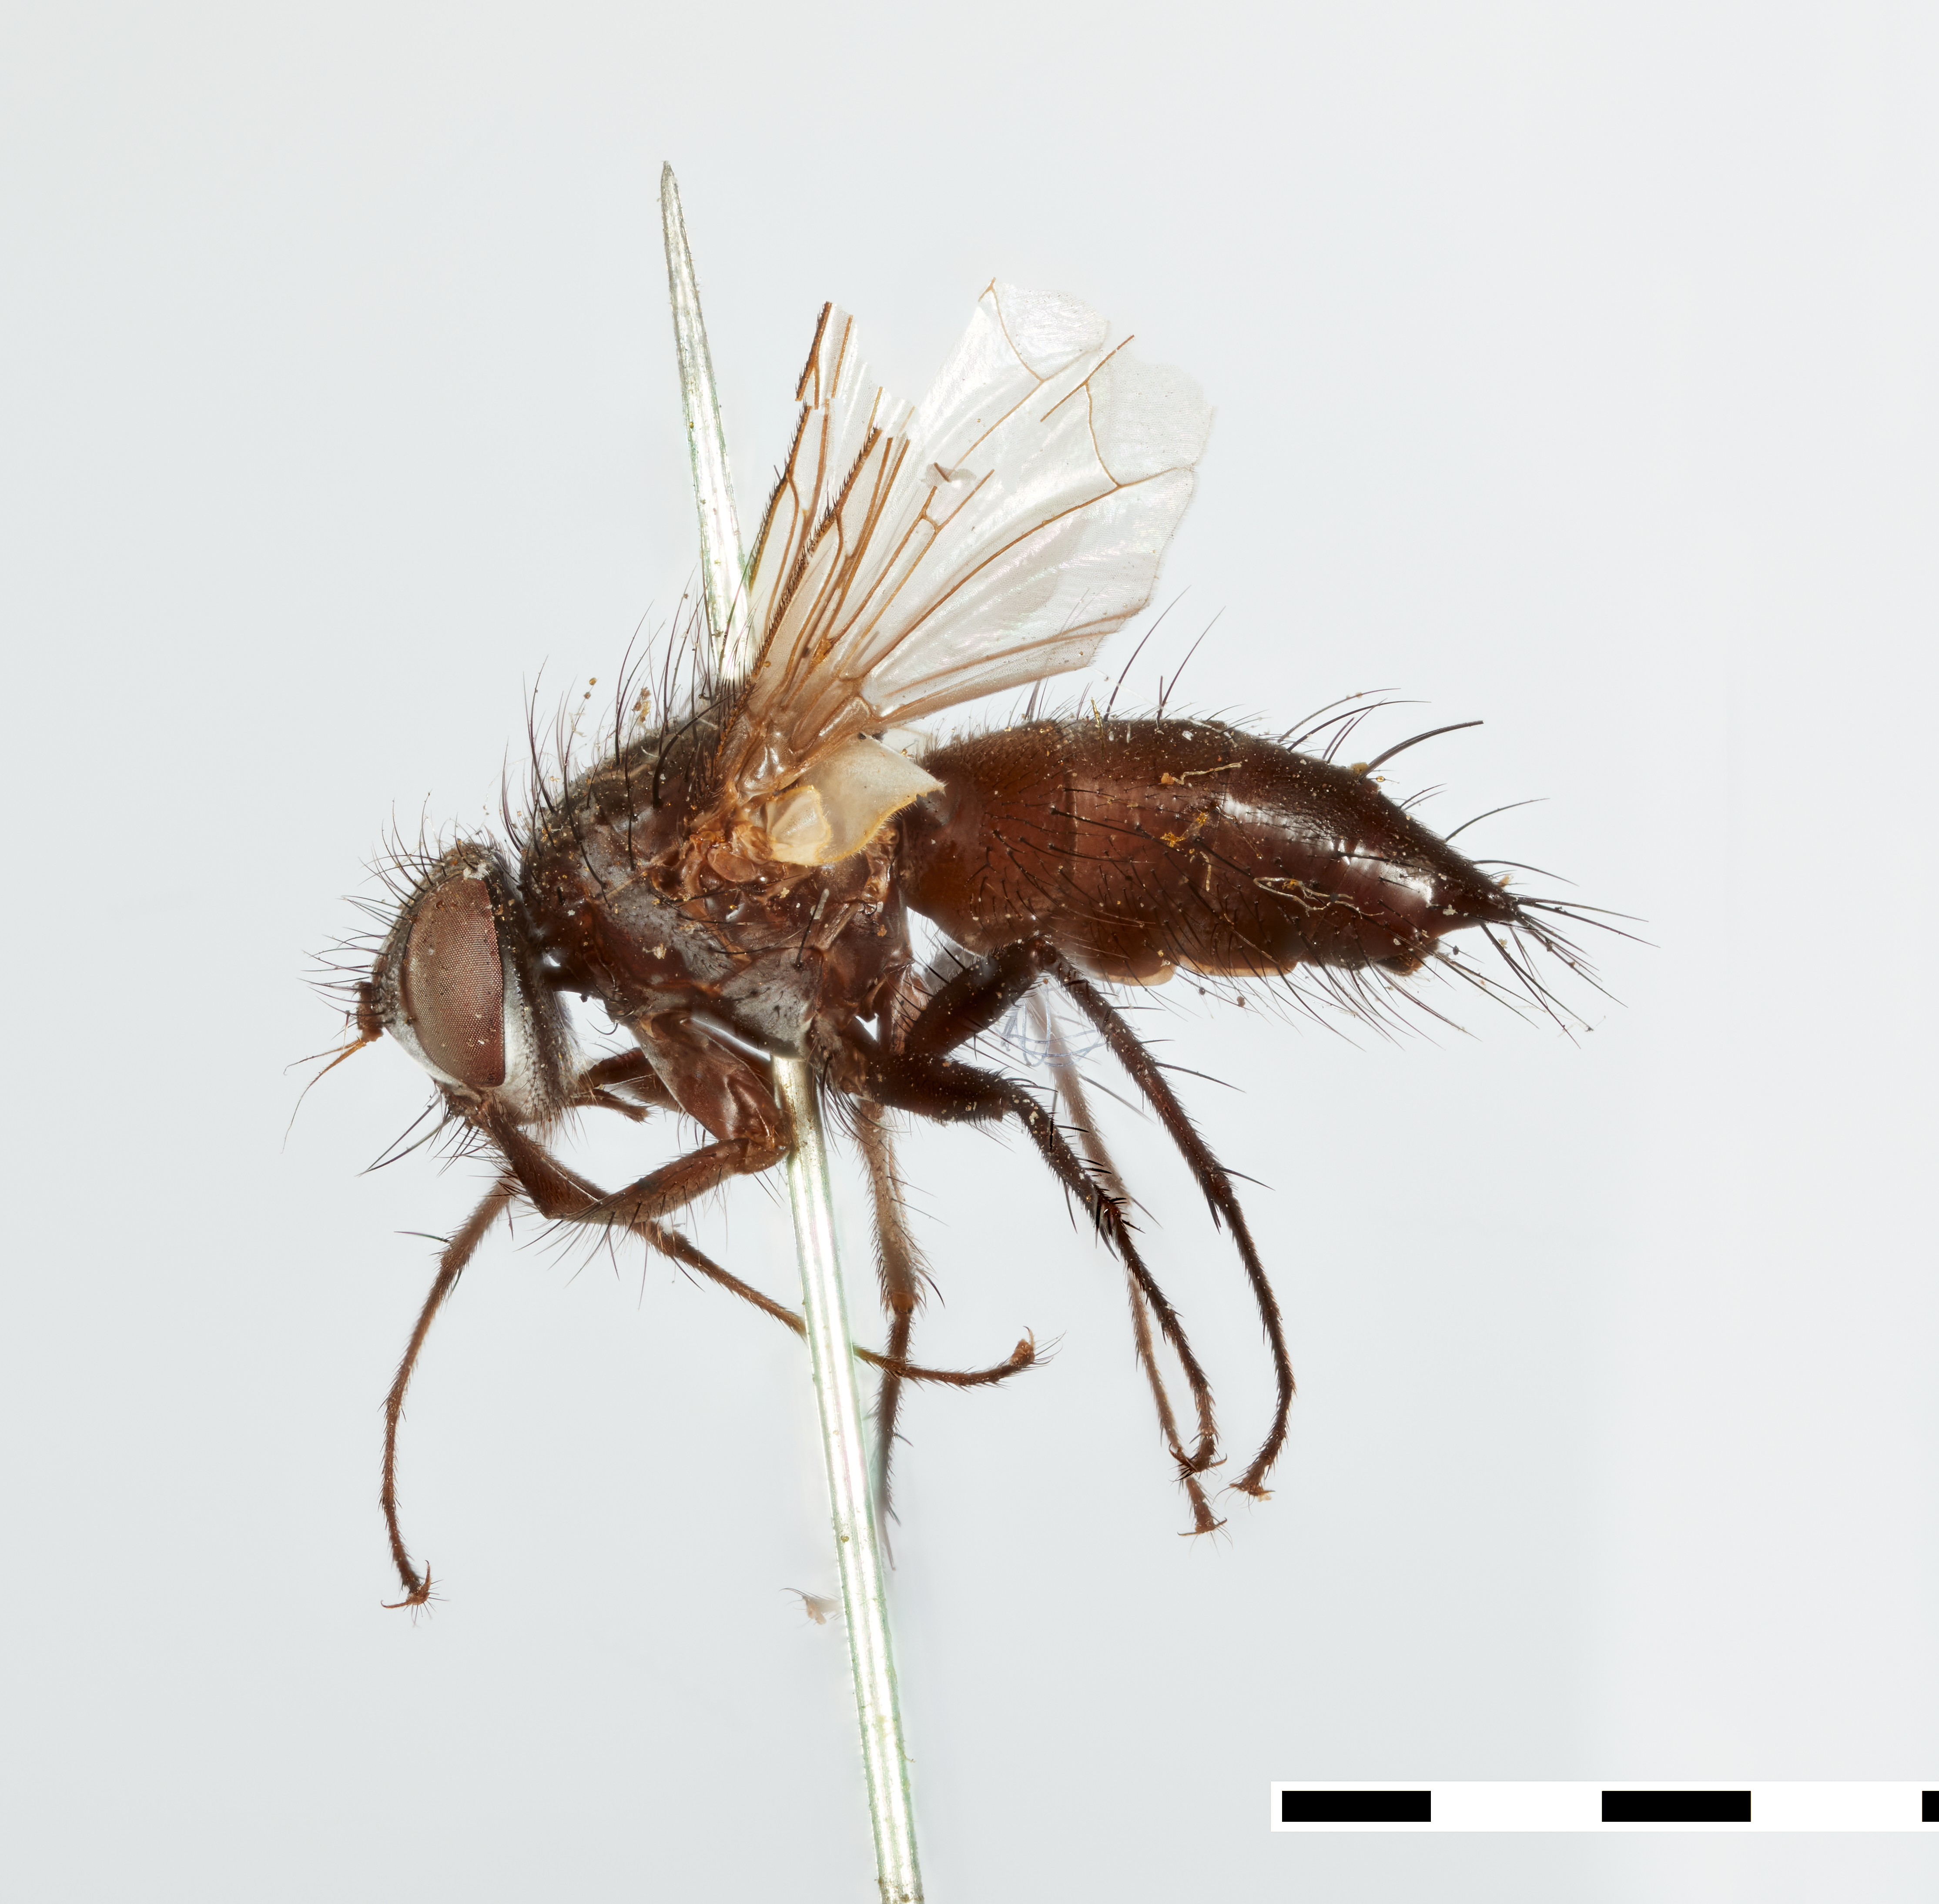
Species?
Protoporia galerucae
